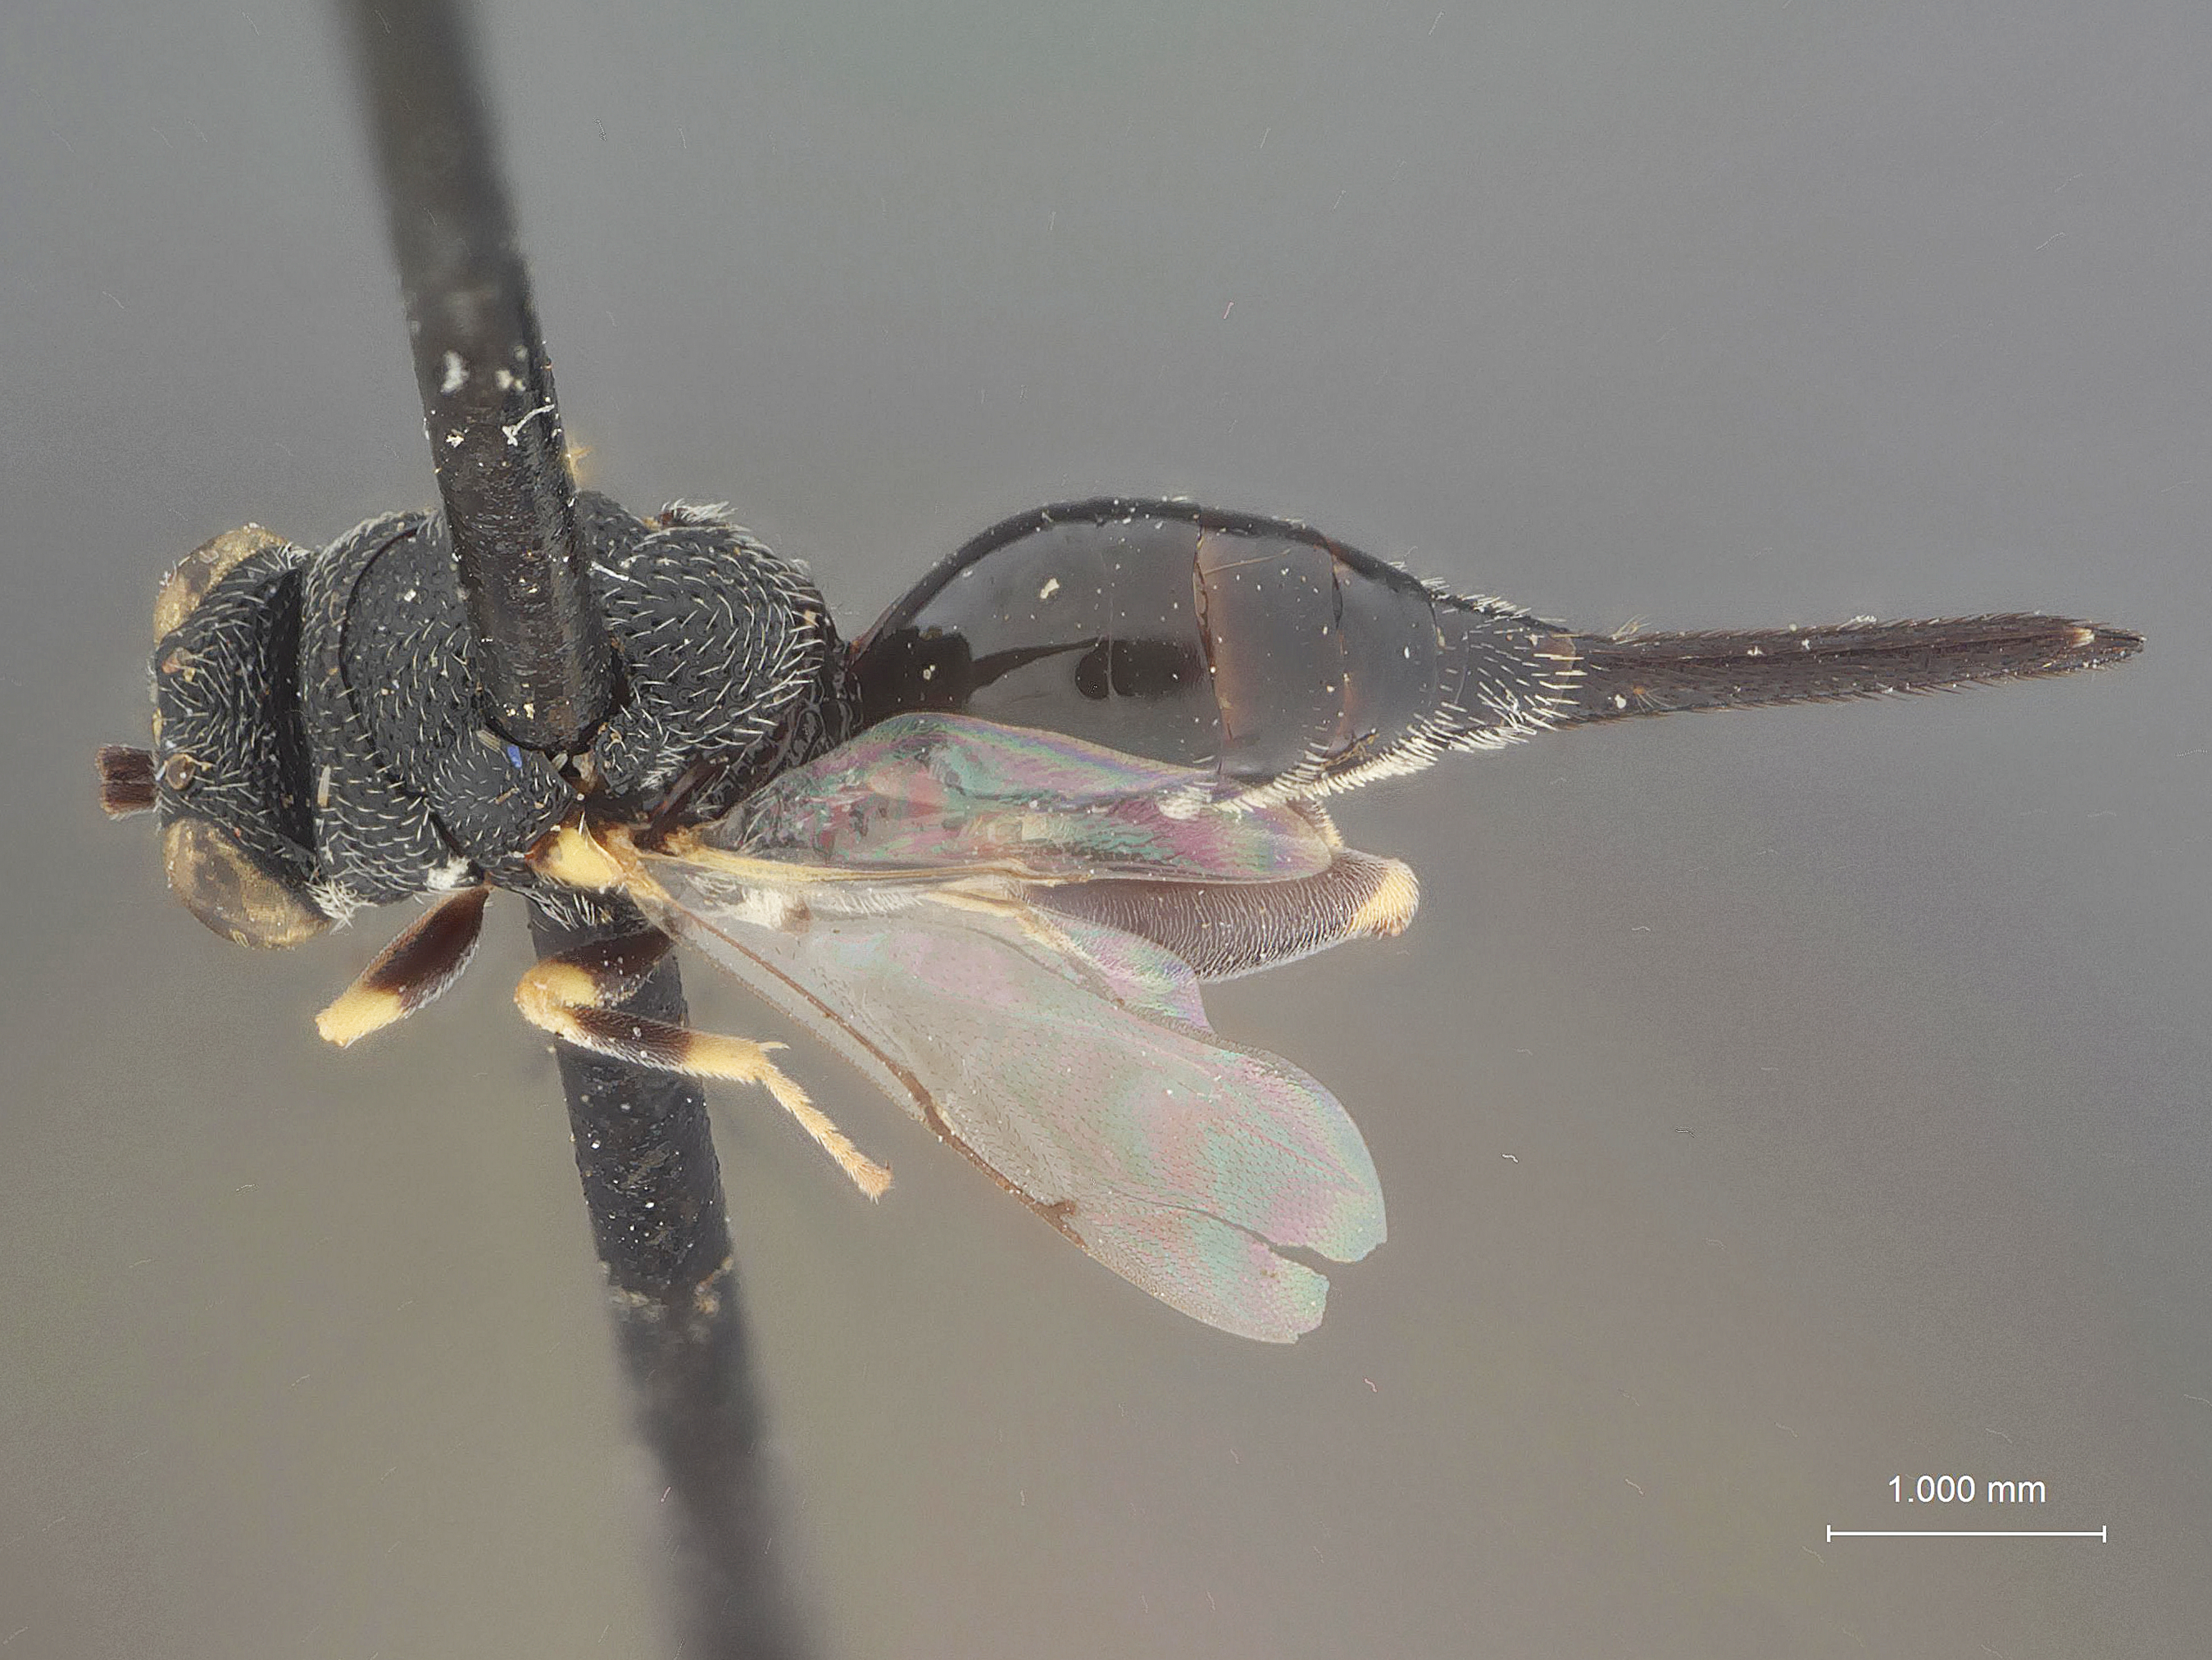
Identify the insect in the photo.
Thaumatelia trinidadensis
